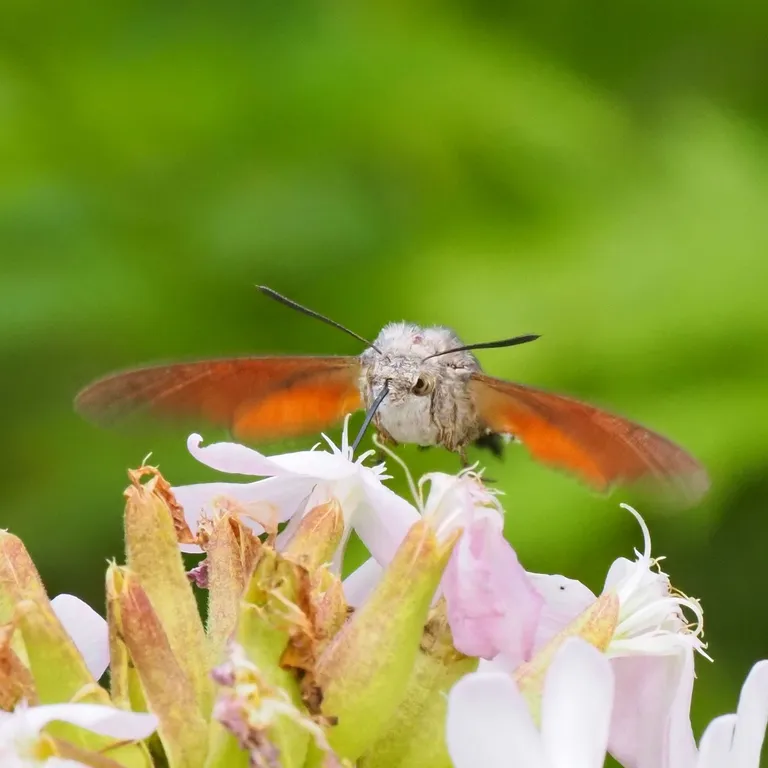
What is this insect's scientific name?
Macroglossum stellatarum
